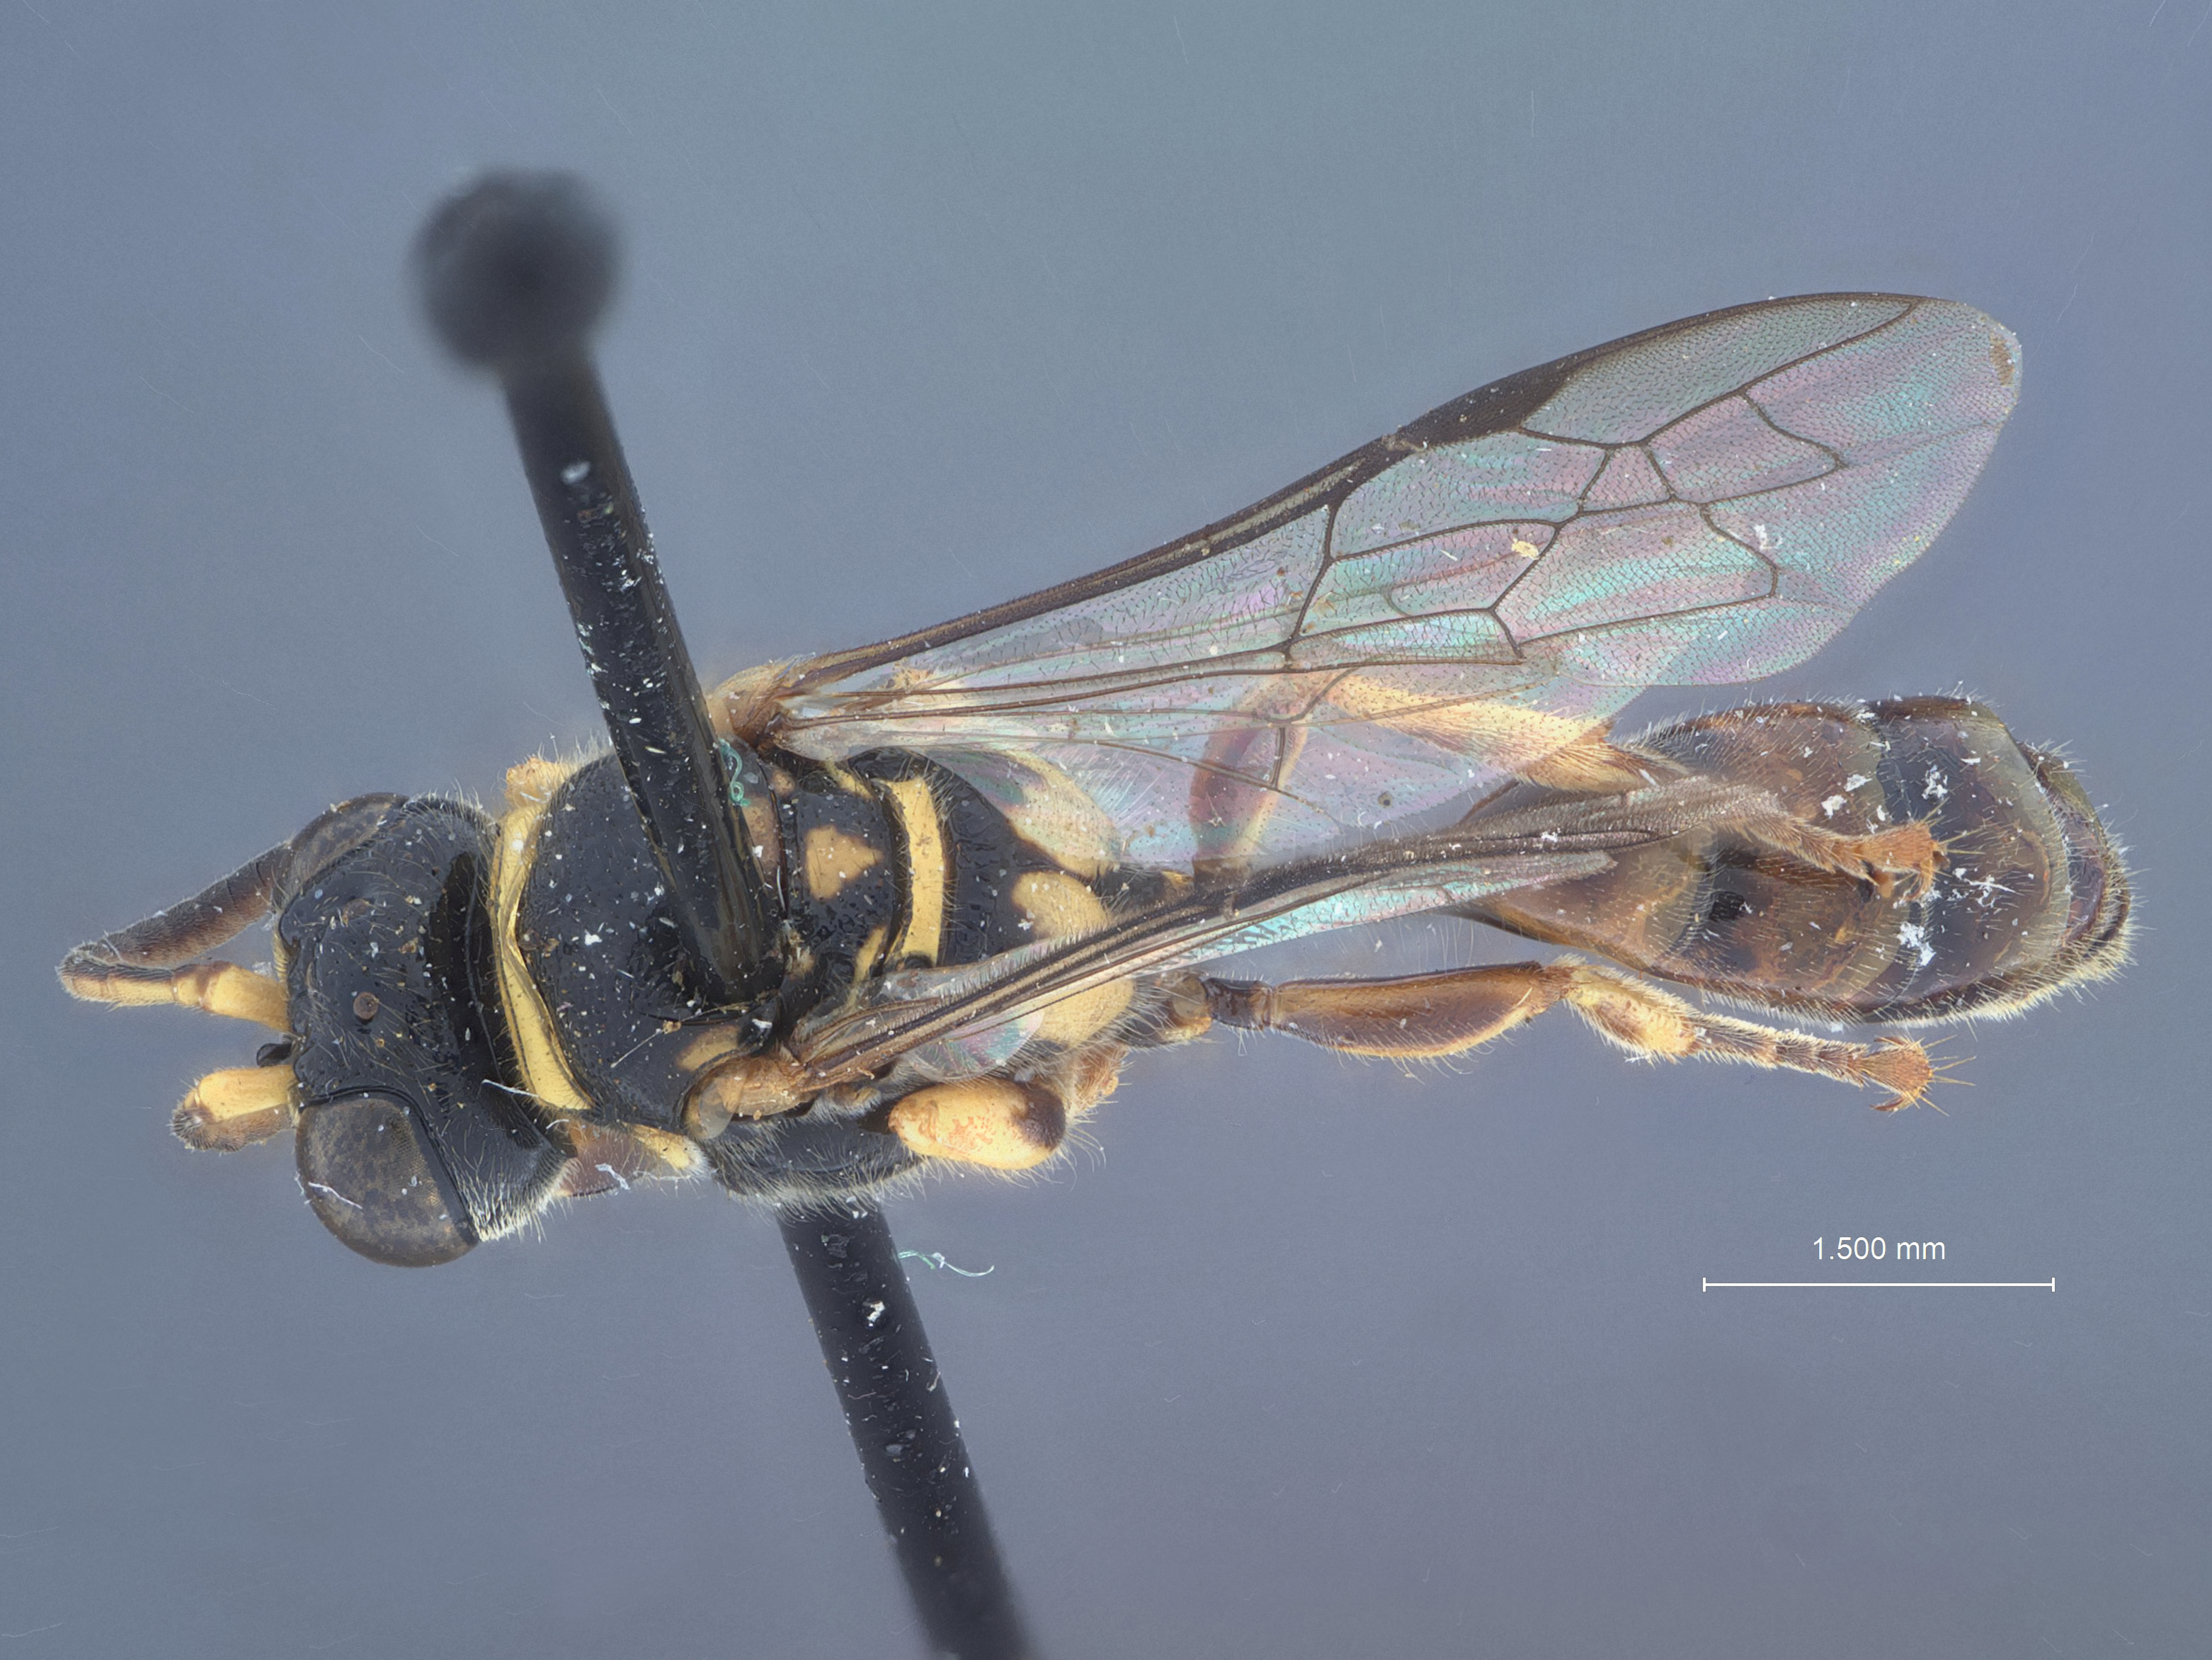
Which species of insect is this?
Psenulus tuberculifrons
